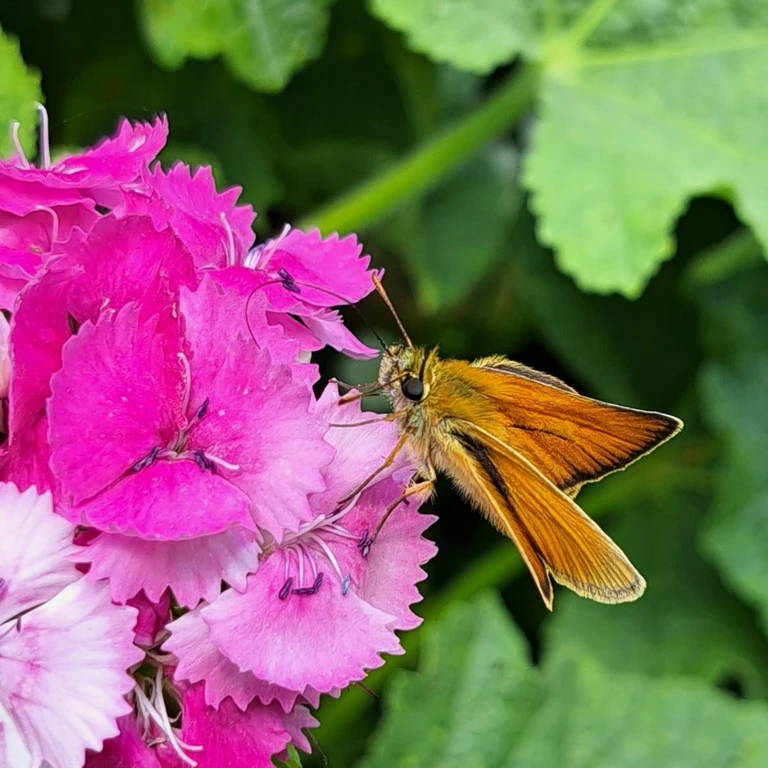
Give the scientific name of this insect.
Thymelicus sylvestris
